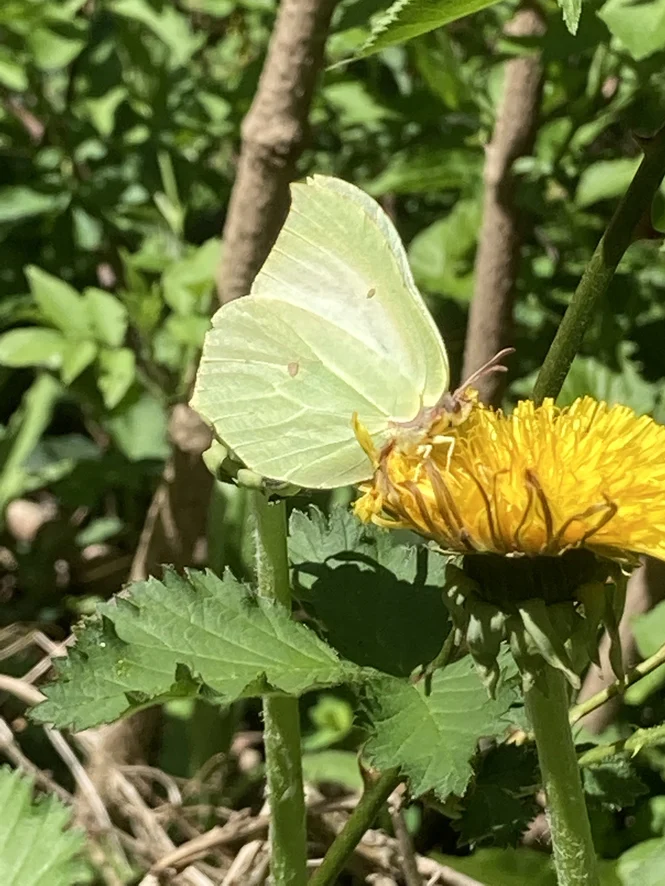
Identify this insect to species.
Gonepteryx rhamni
